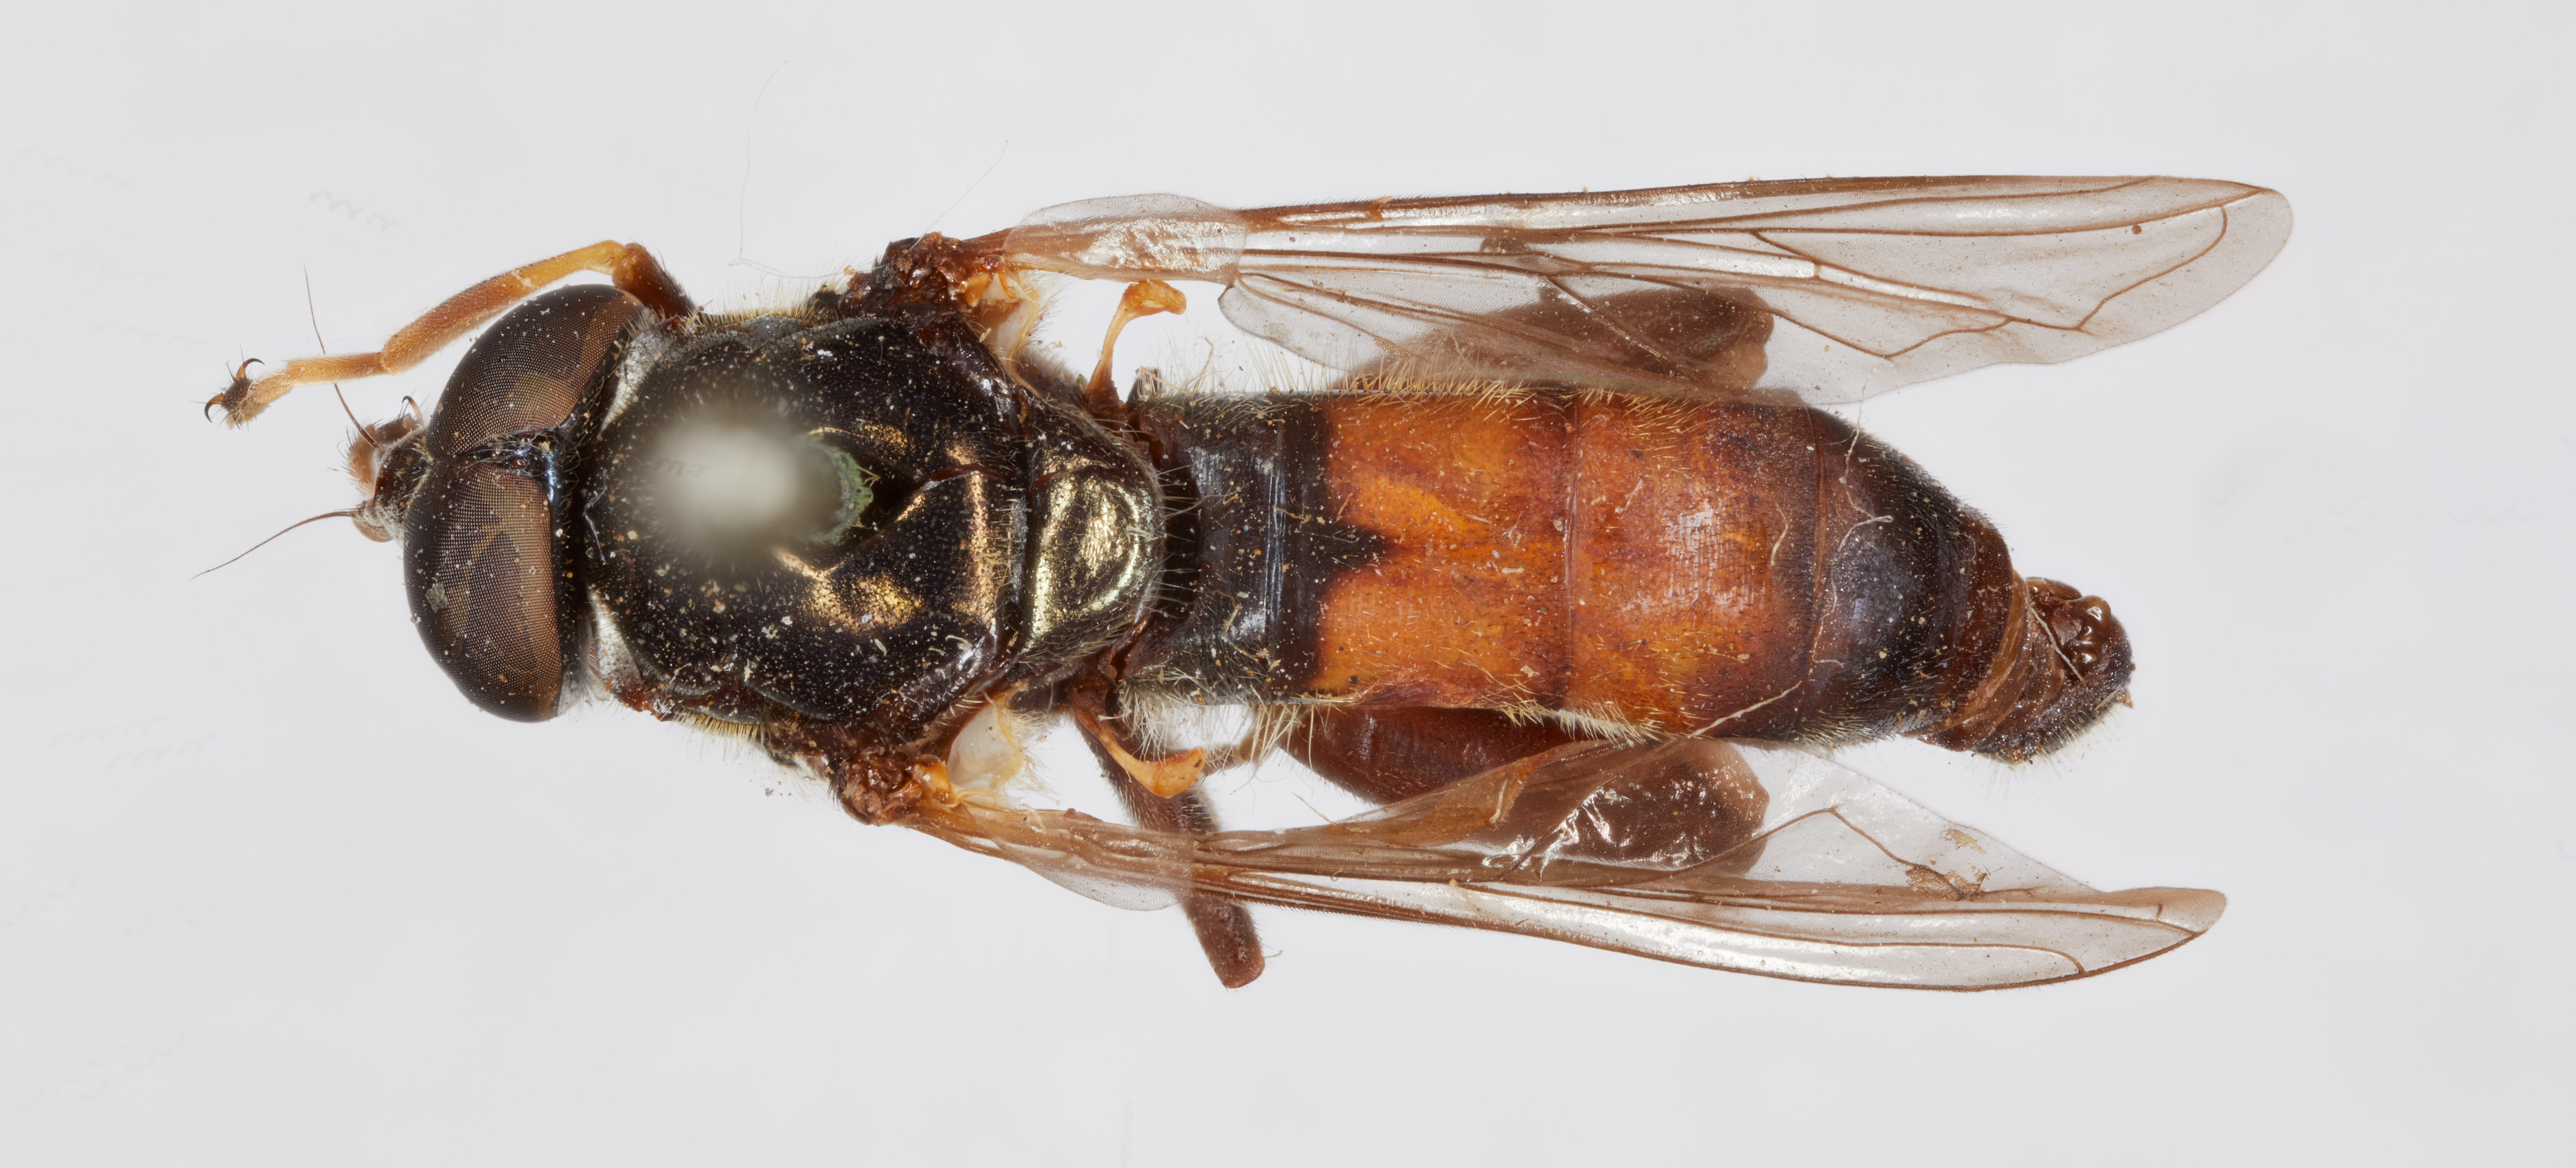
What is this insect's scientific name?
Xylota notha
